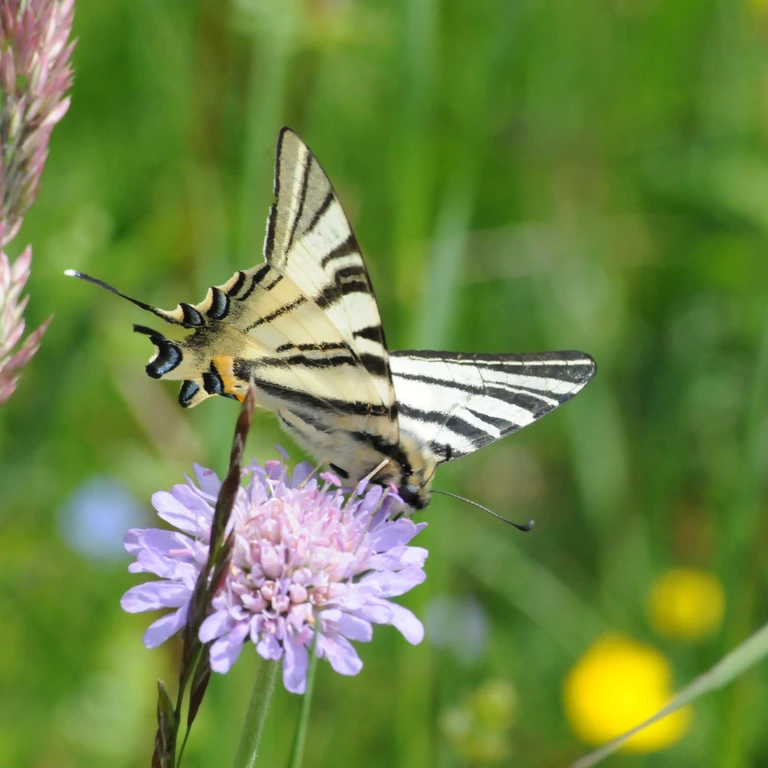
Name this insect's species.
Iphiclides podalirius
